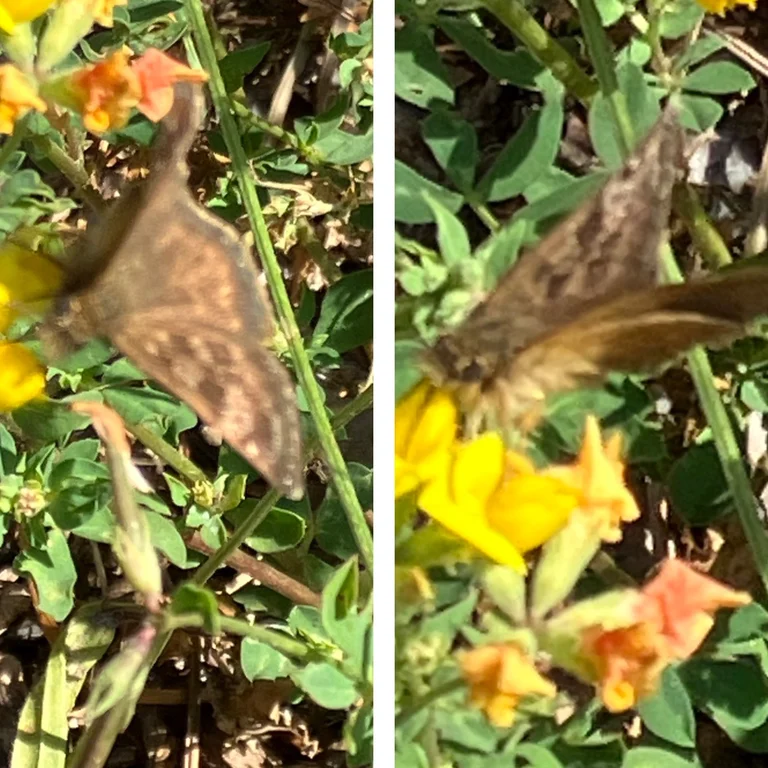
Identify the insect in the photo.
Erynnis tages
